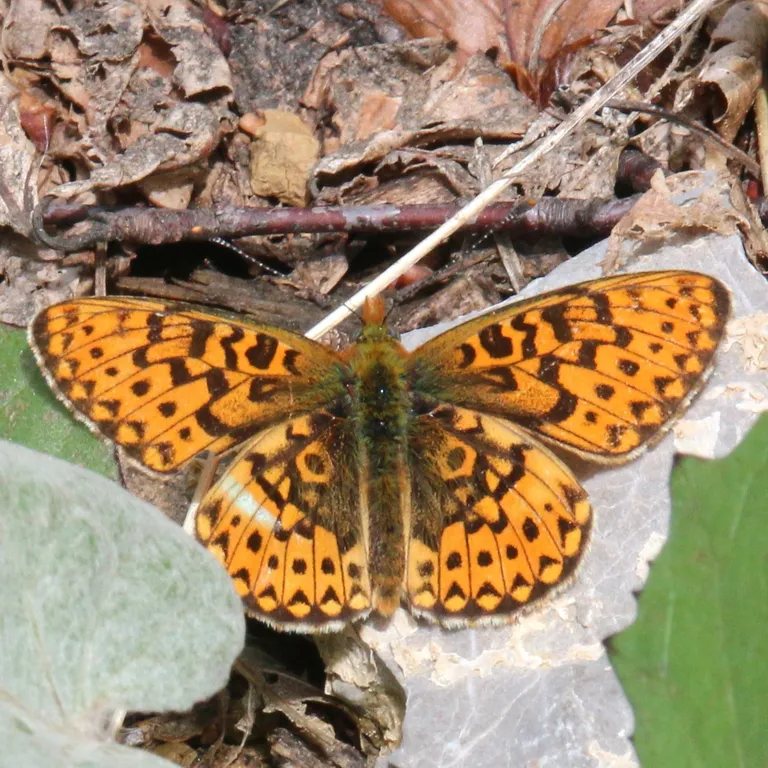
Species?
Boloria euphrosyne (also Clossiana euphrosyne)
